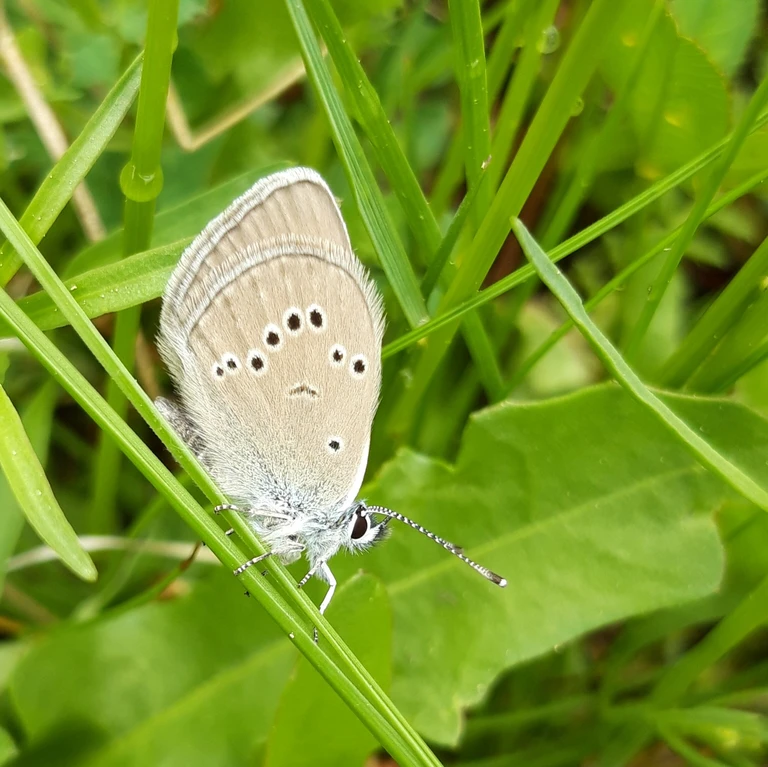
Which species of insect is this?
Cyaniris semiargus
